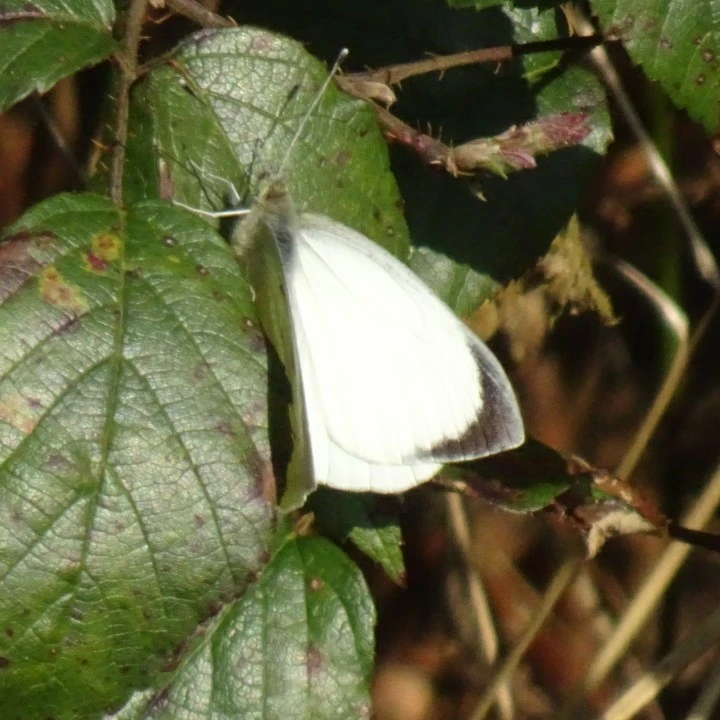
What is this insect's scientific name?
Pieris brassicae
